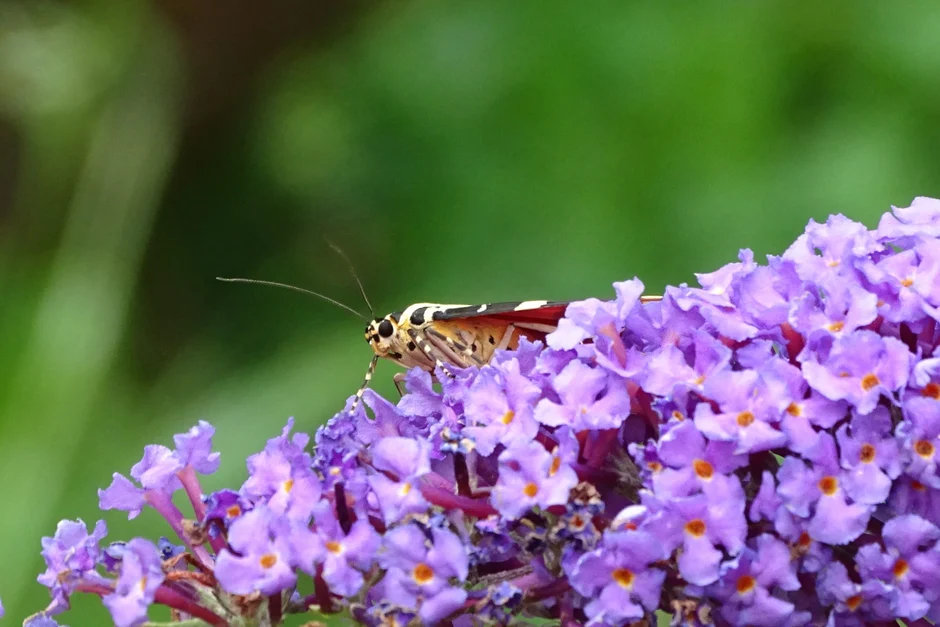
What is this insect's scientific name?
Euplagia quadripunctaria
